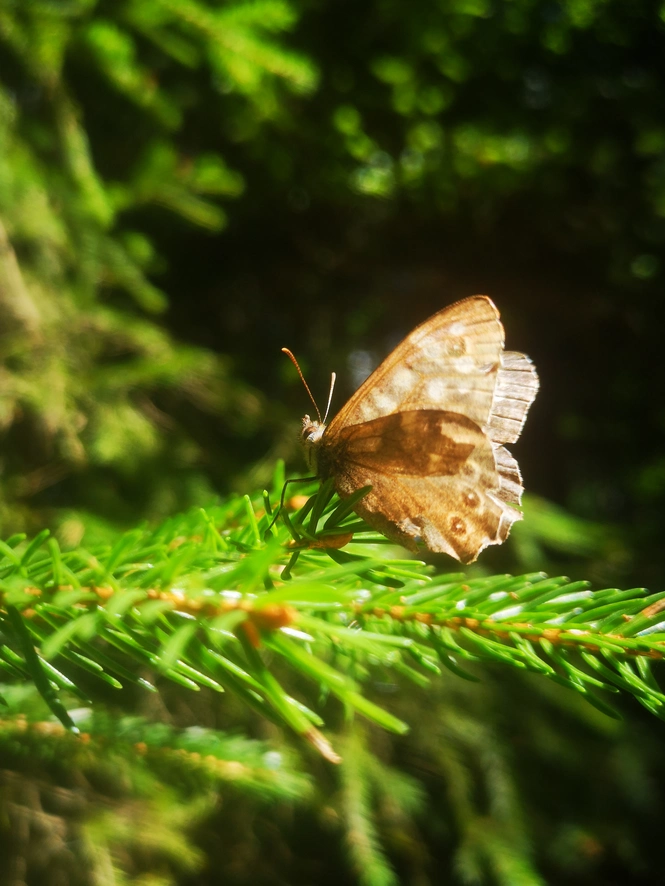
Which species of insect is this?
Pararge aegeria
